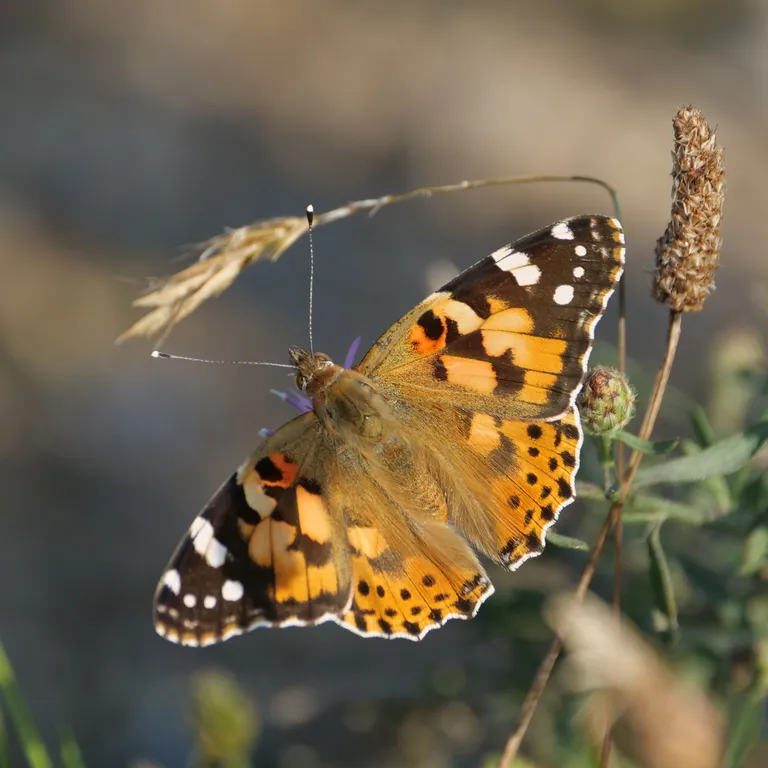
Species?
Vanessa cardui
